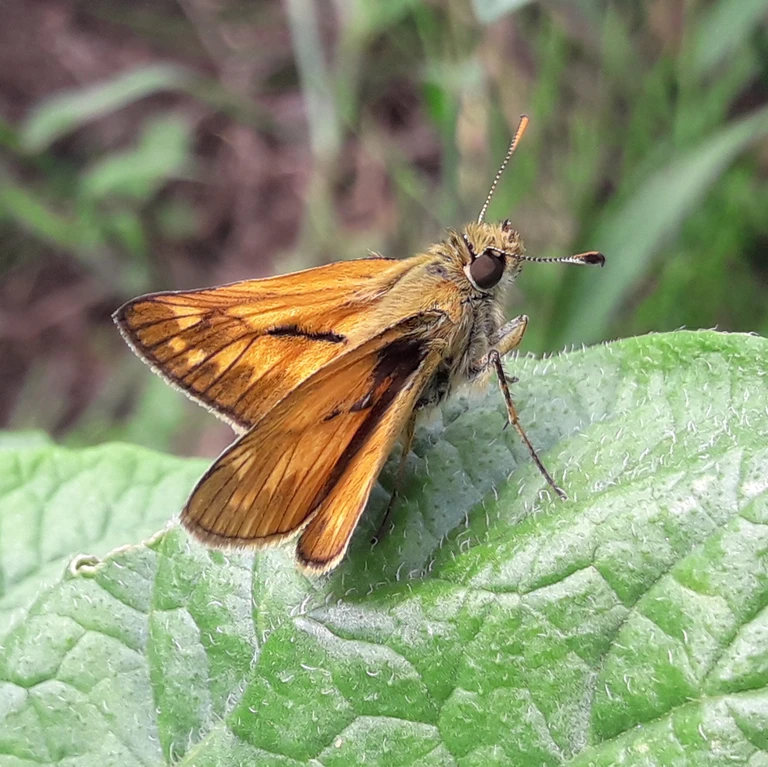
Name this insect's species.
Ochlodes sylvanus (also Ochlodes venata)
